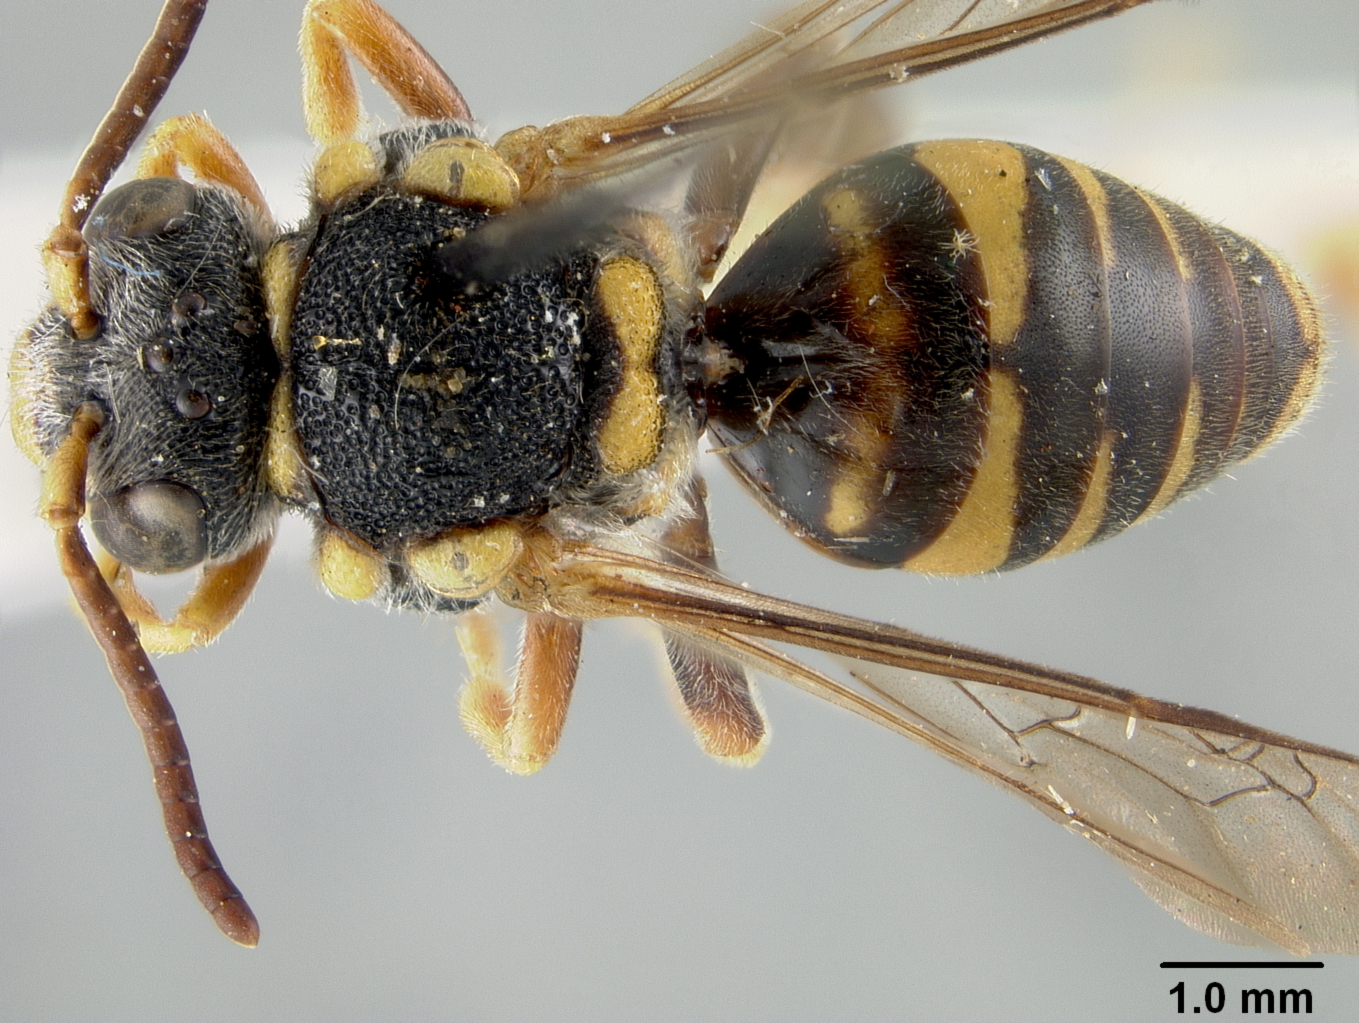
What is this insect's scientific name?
Nomada rodecki
